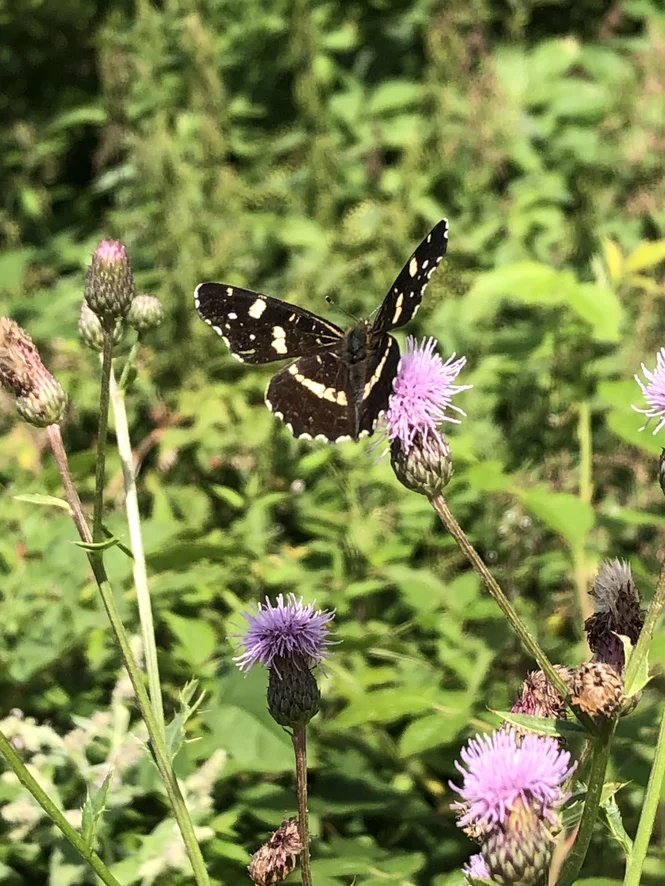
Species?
Araschnia levana
